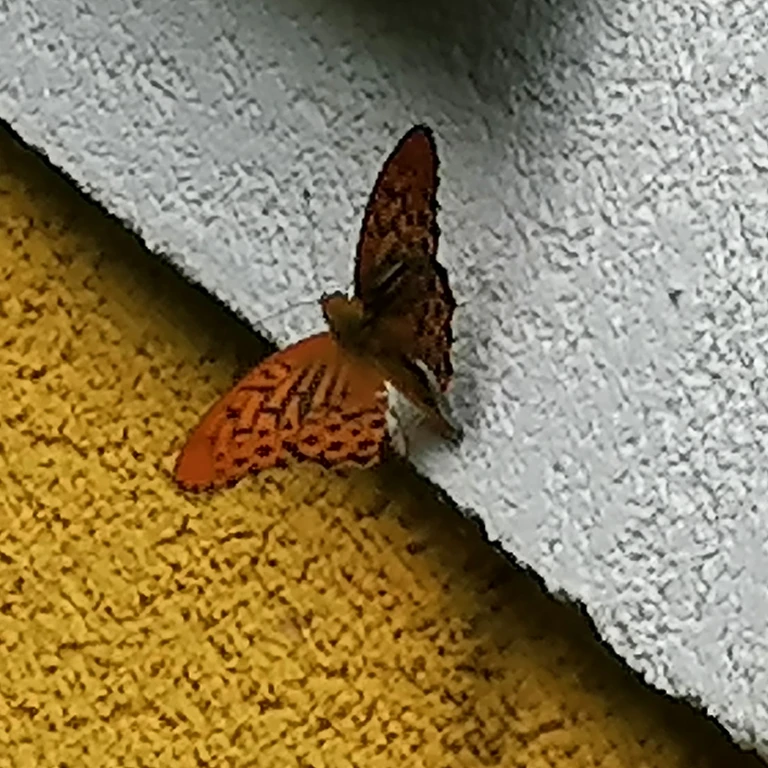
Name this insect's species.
Argynnis paphia
